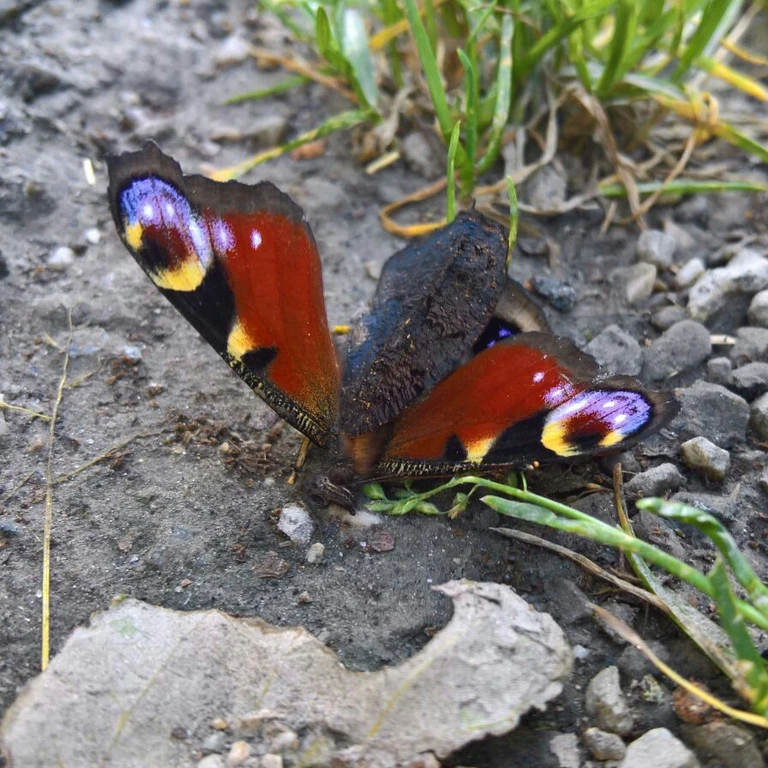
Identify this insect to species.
Aglais io
